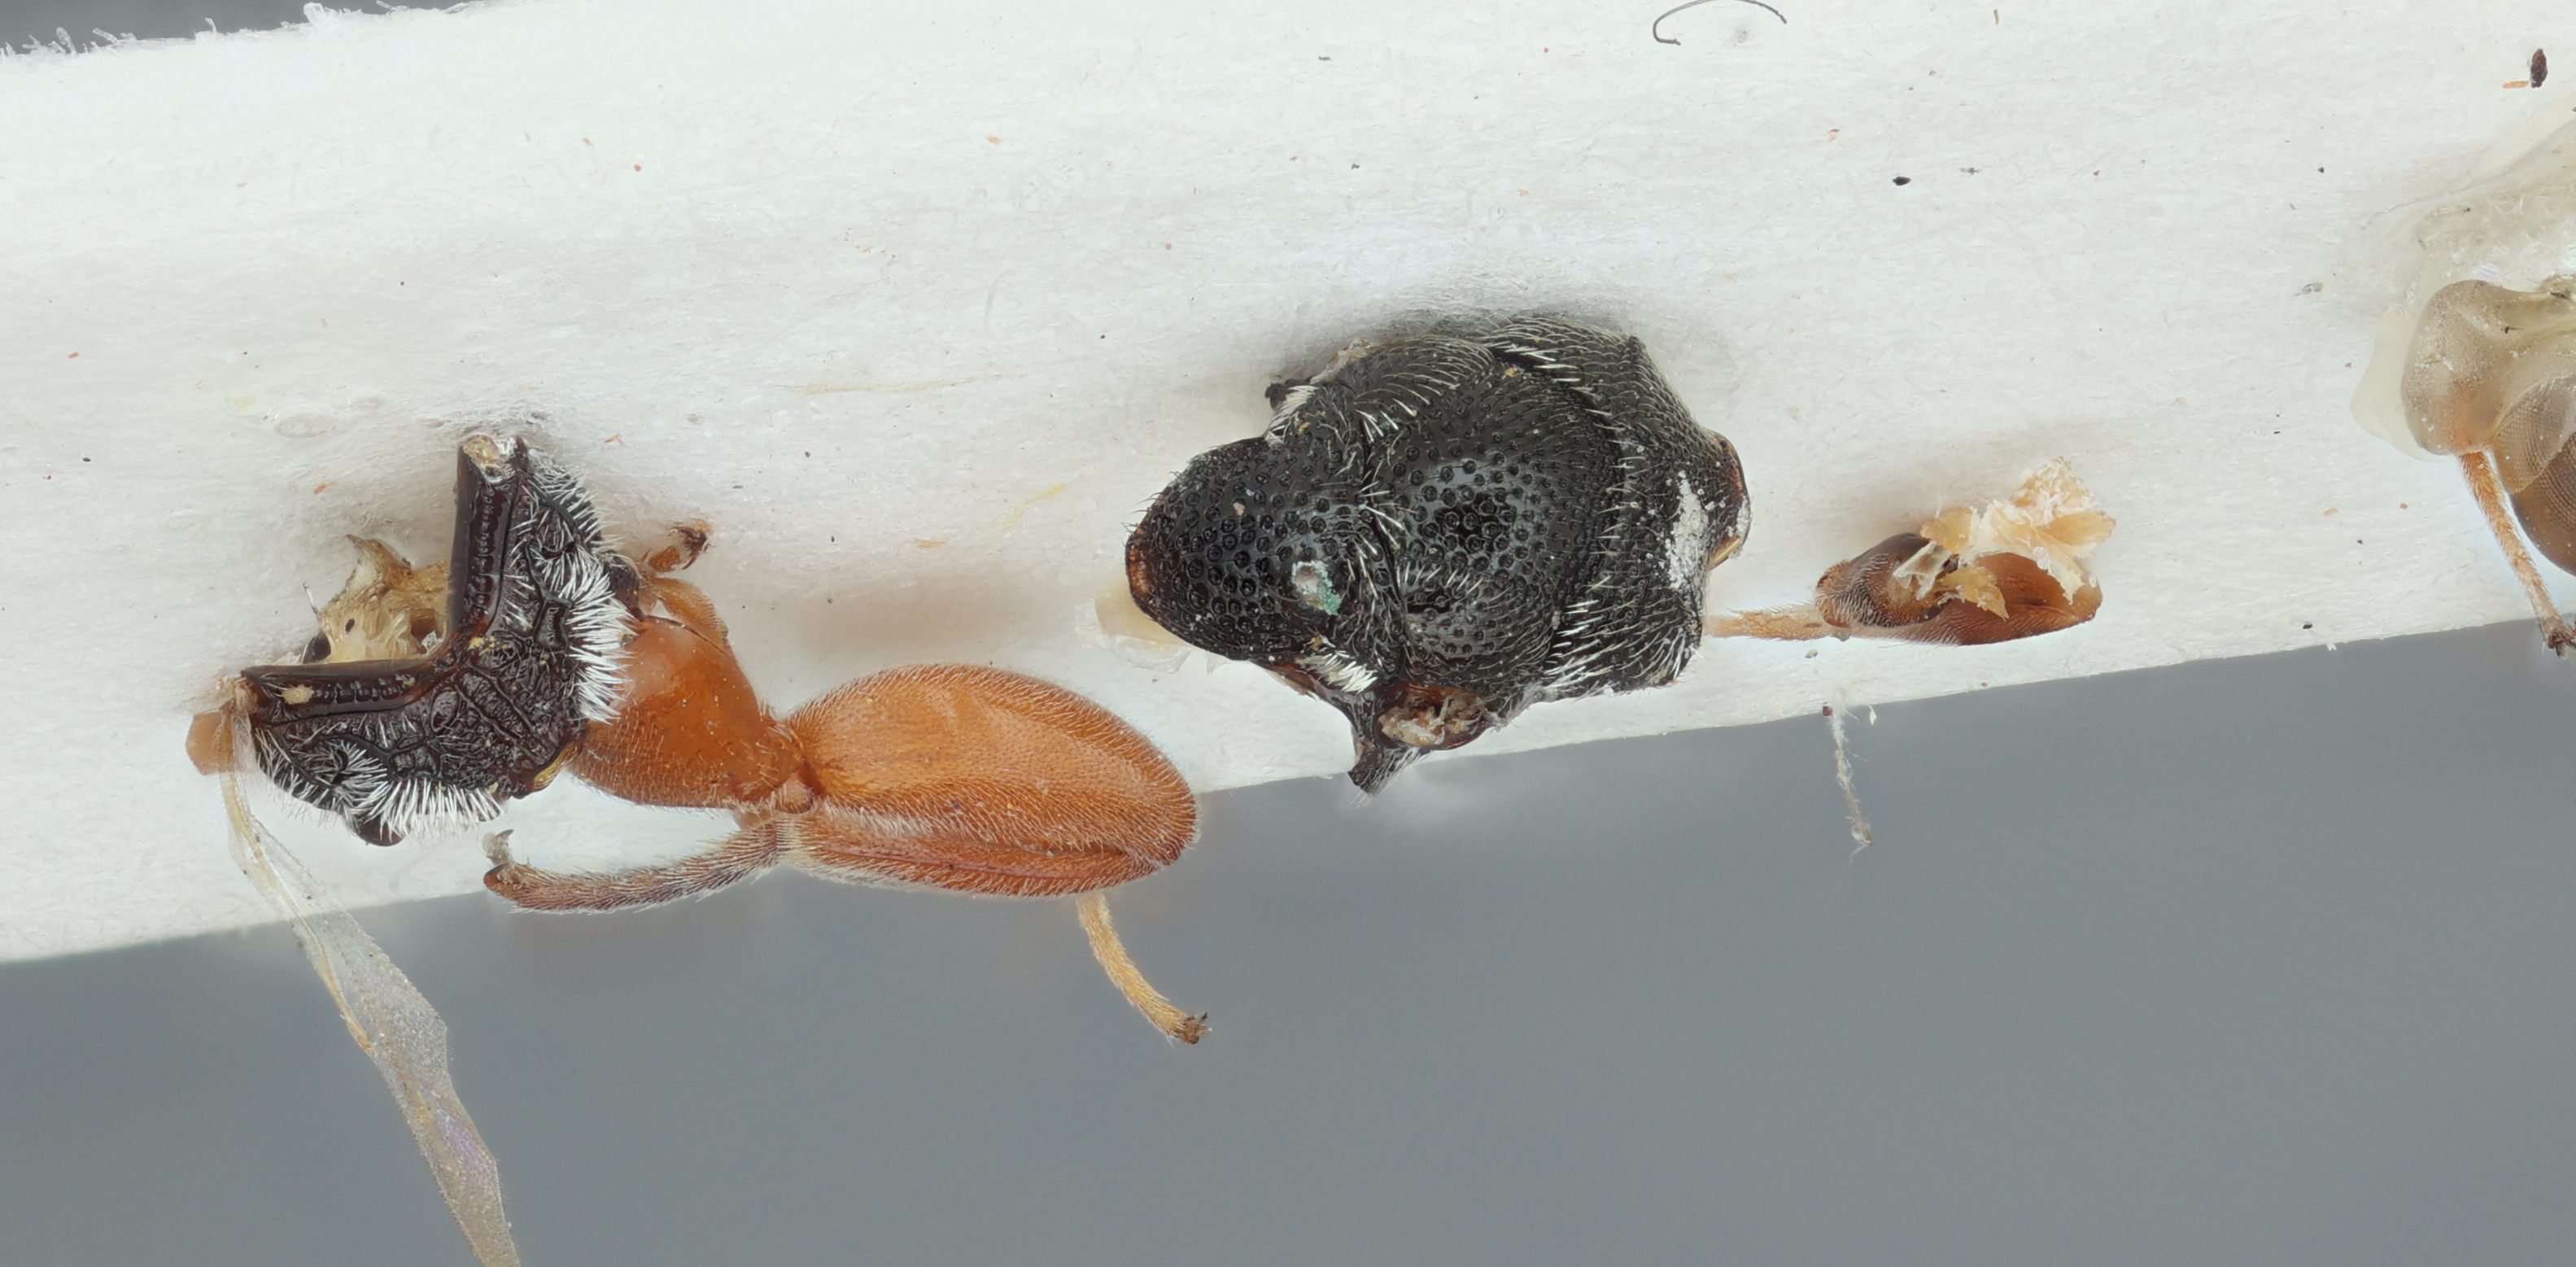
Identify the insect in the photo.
Sabatiella nepalensis
